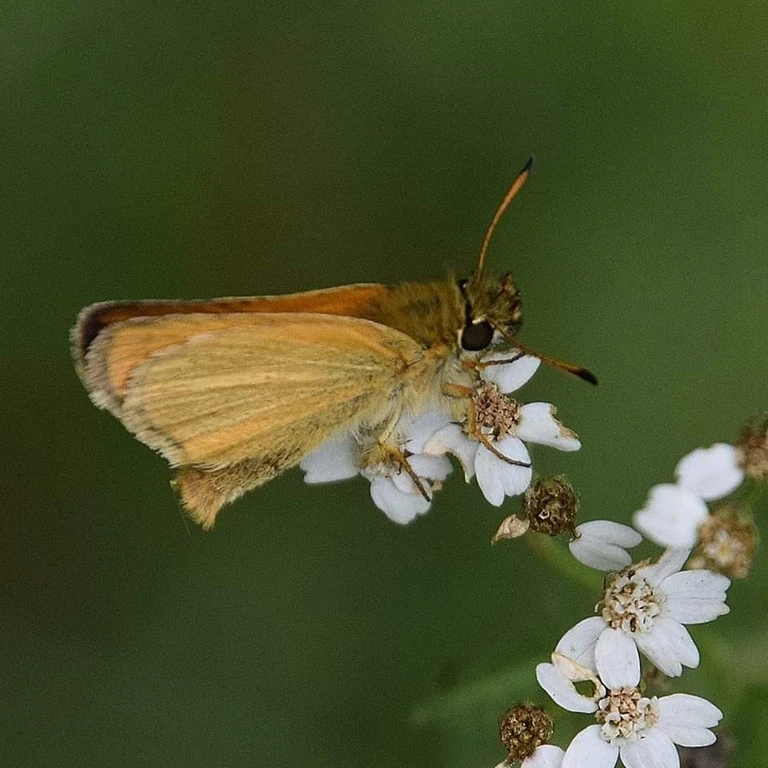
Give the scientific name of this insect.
Thymelicus lineola
